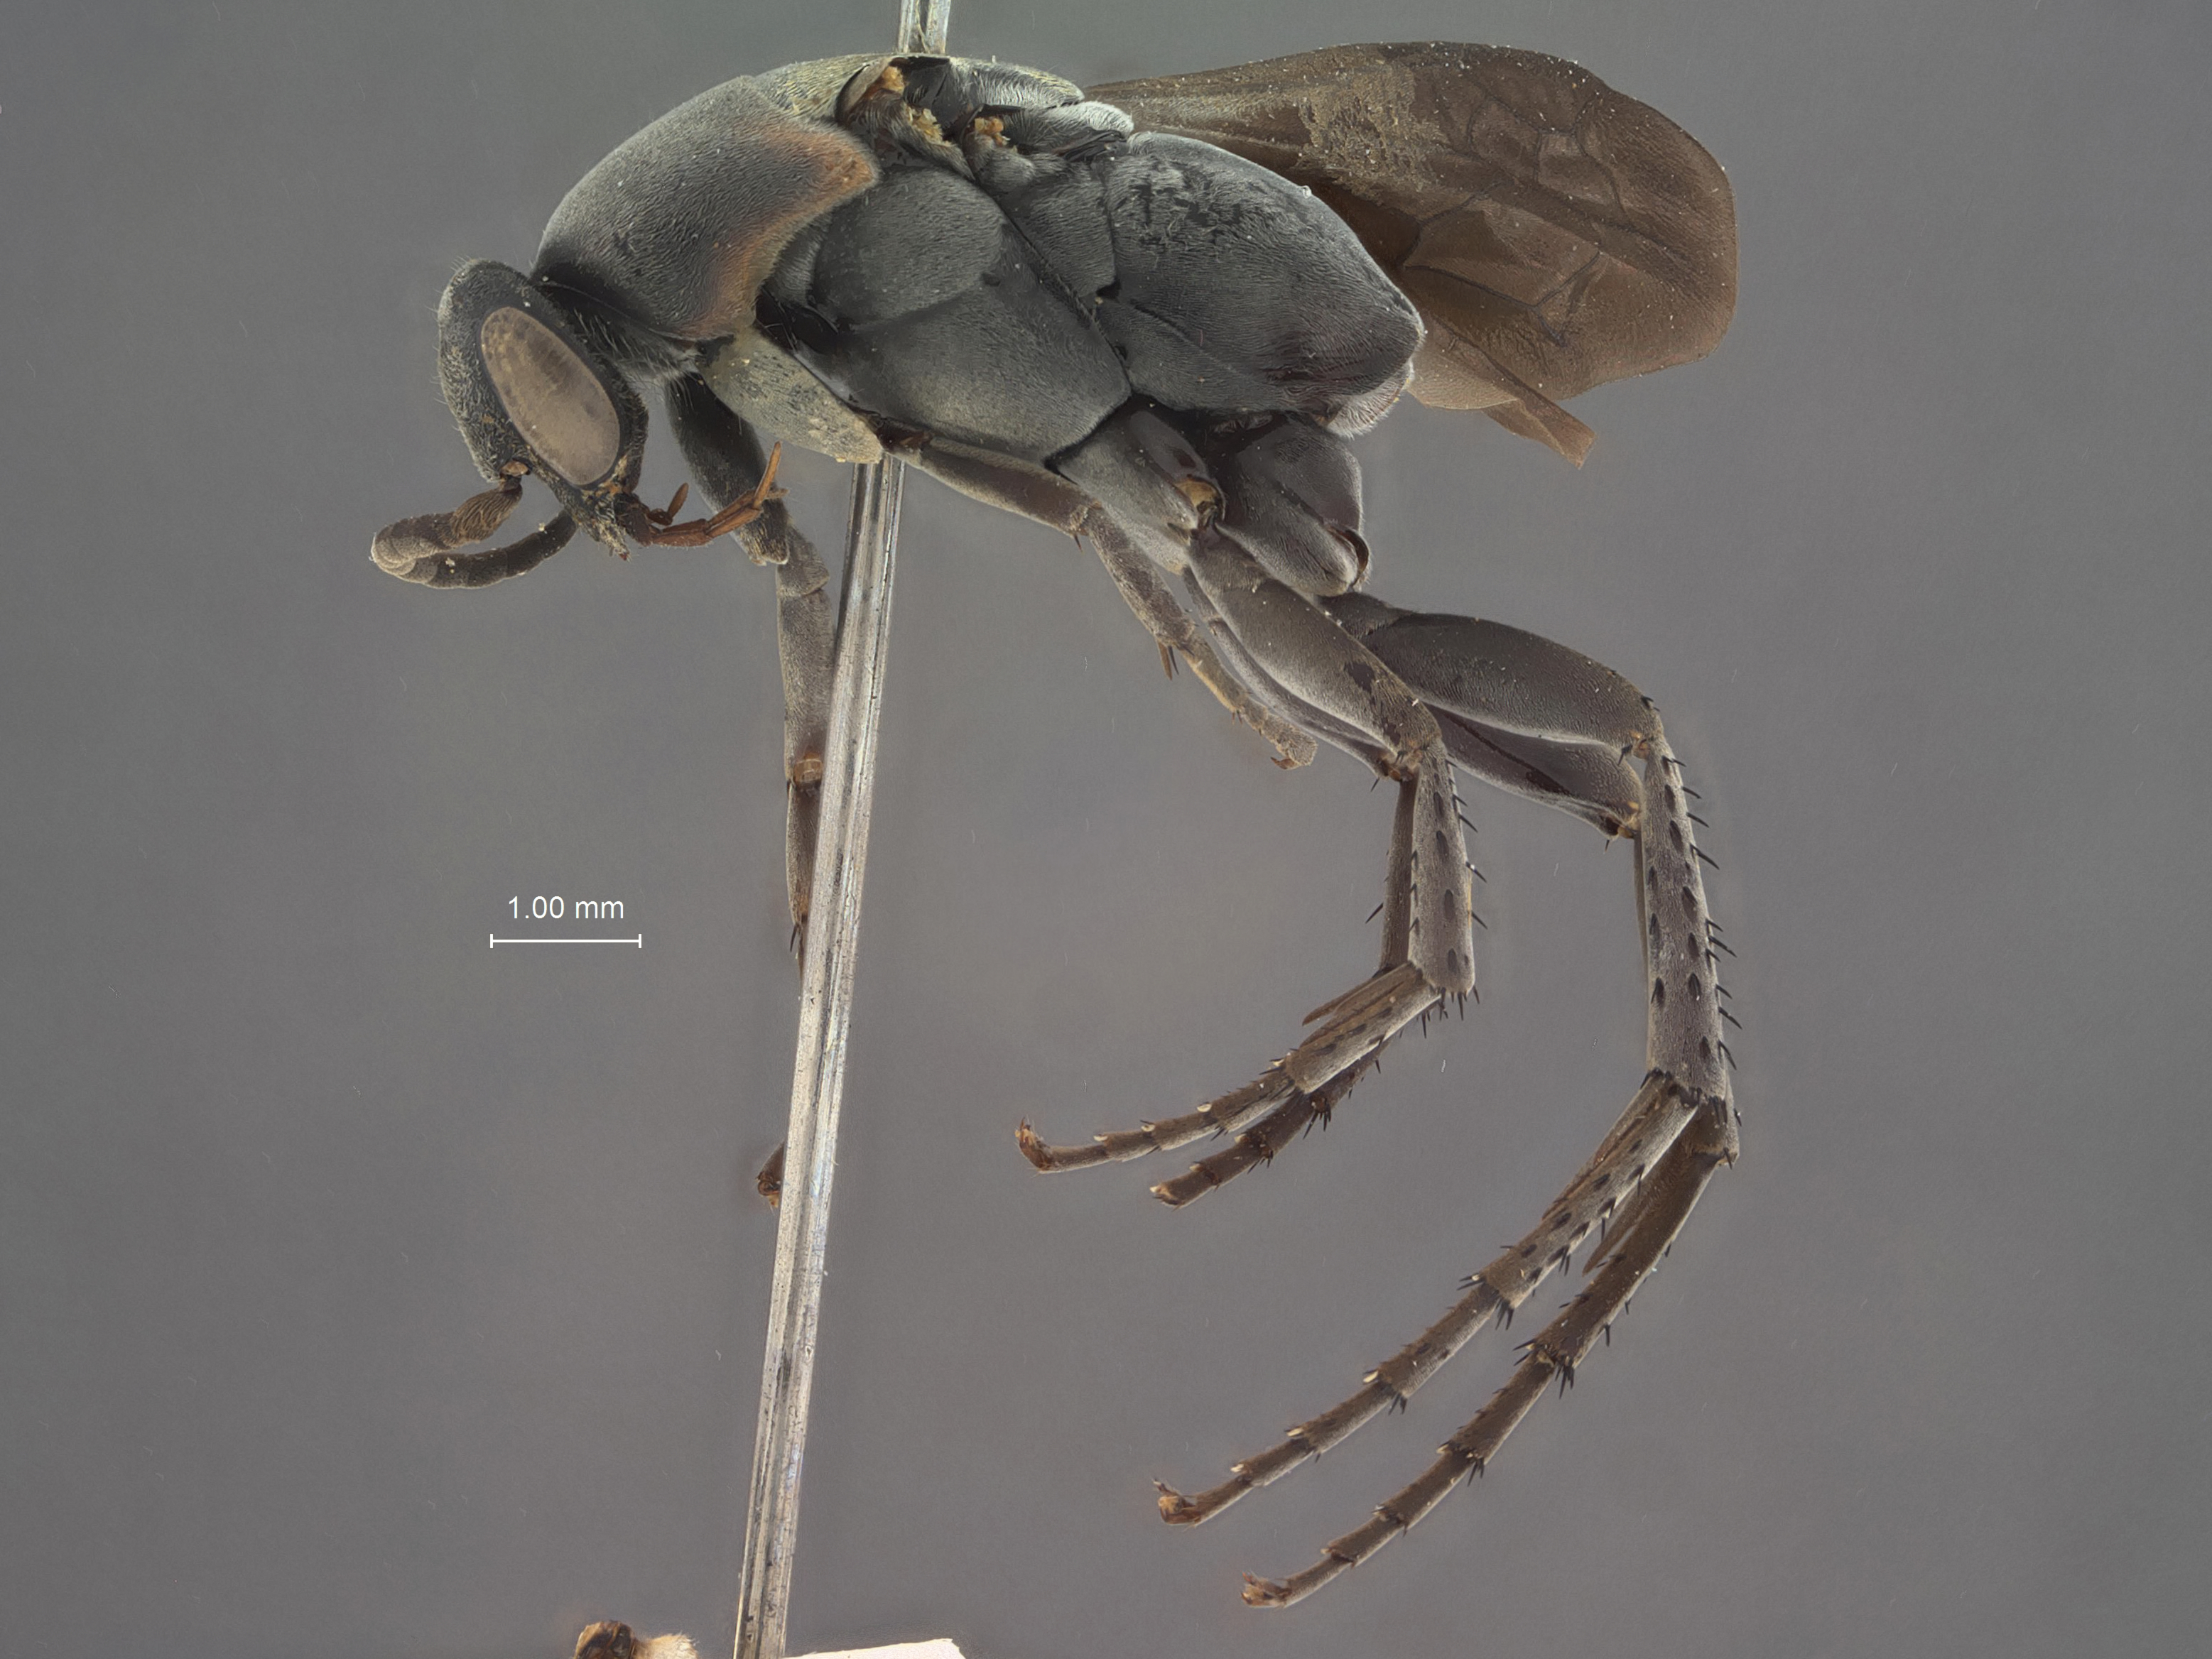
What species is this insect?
Ferreola ilanensis
